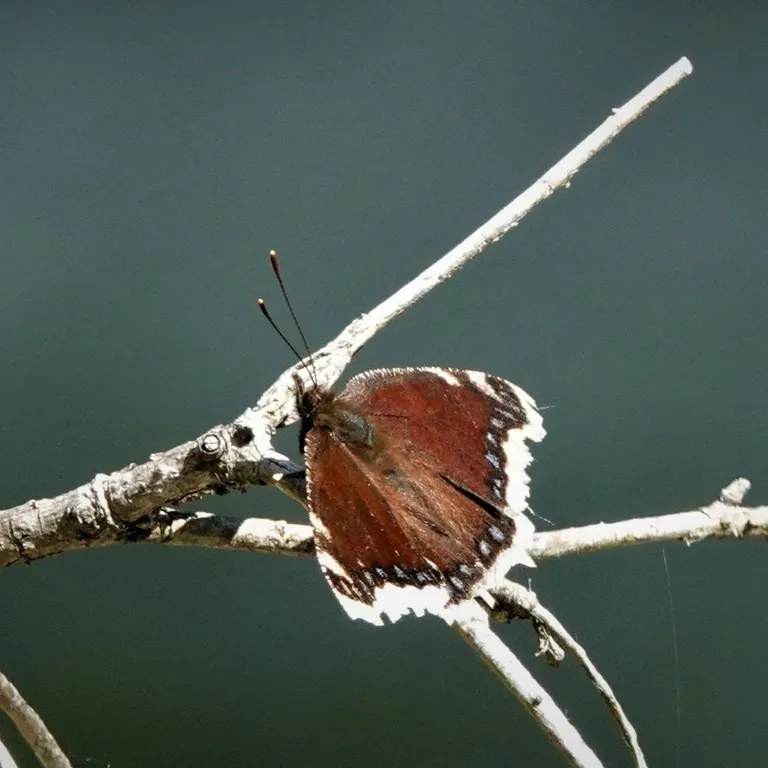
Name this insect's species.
Nymphalis antiopa
